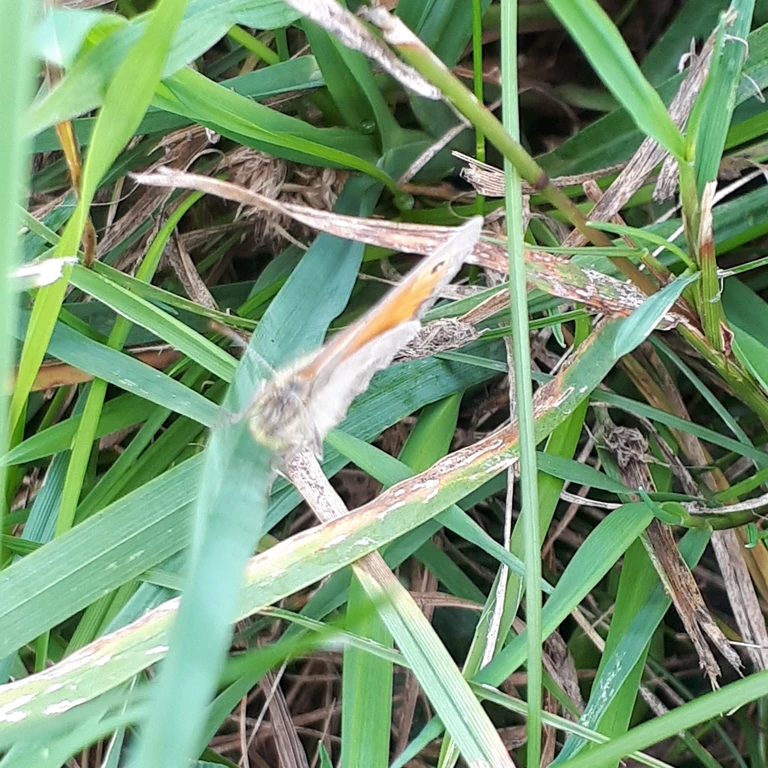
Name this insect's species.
Coenonympha pamphilus
